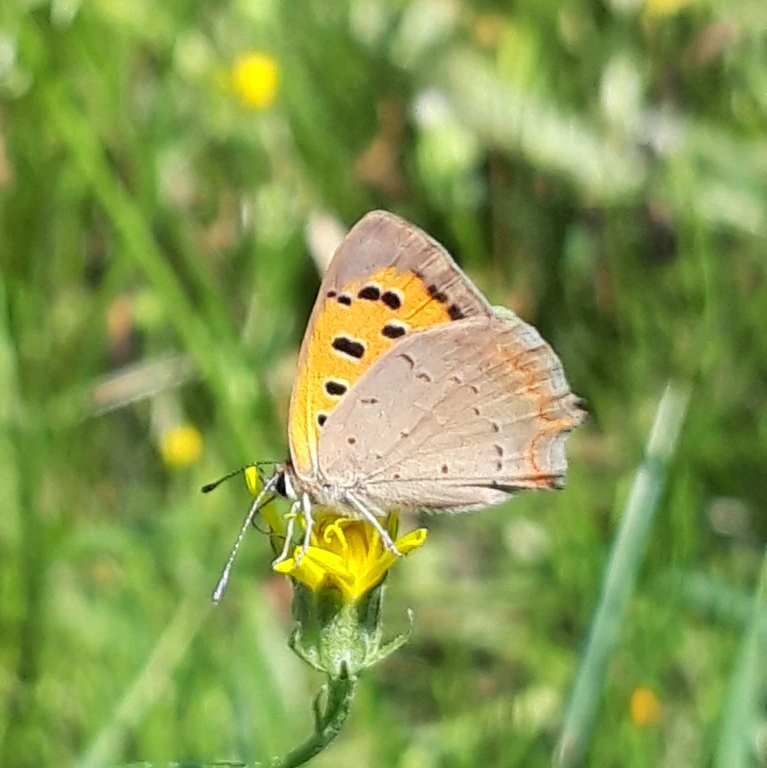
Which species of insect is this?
Lycaena phlaeas
